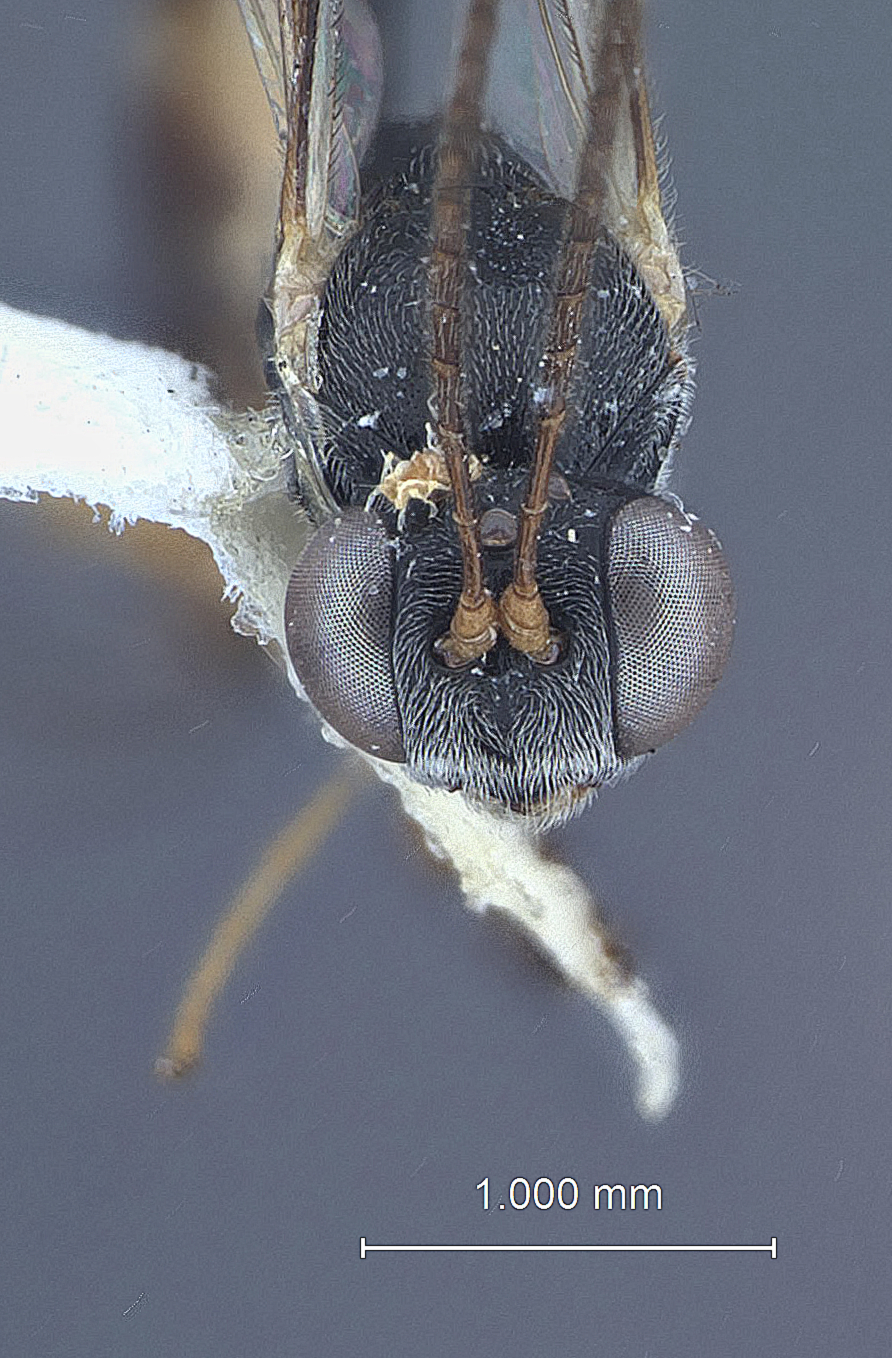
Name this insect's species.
Pristomerus incompletus
